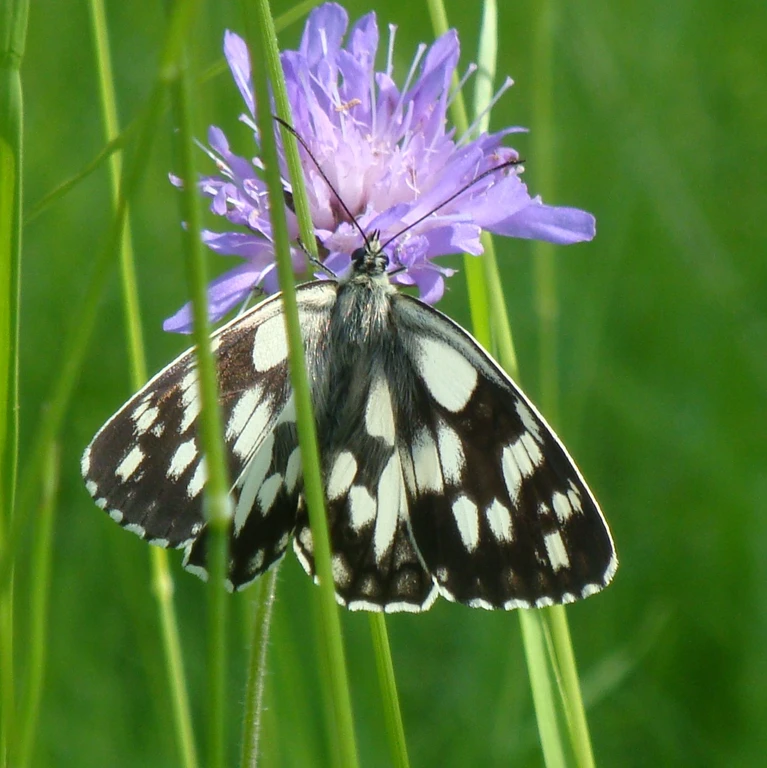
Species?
Melanargia galathea
